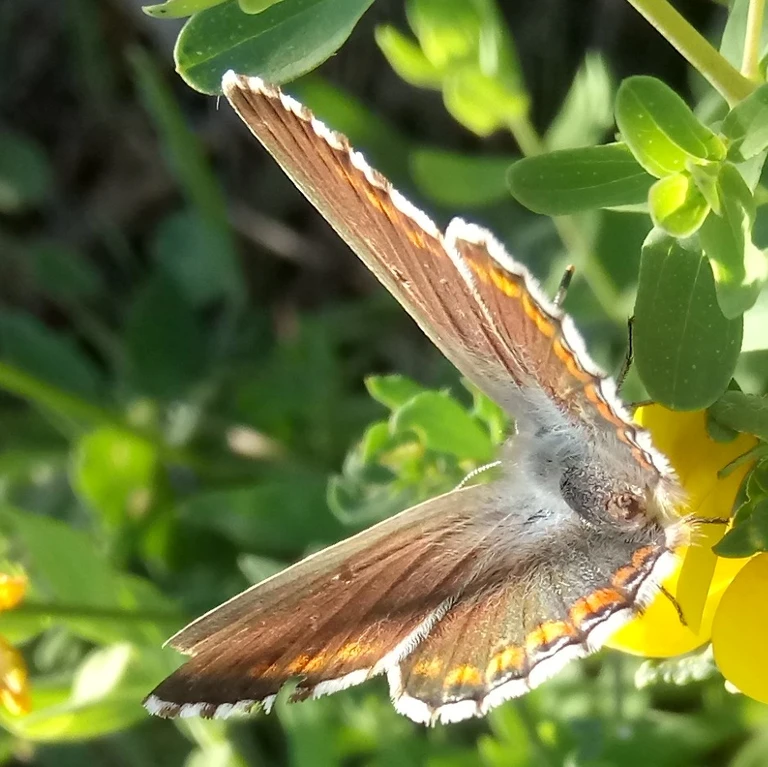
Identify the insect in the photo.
Lysandra bellargus
